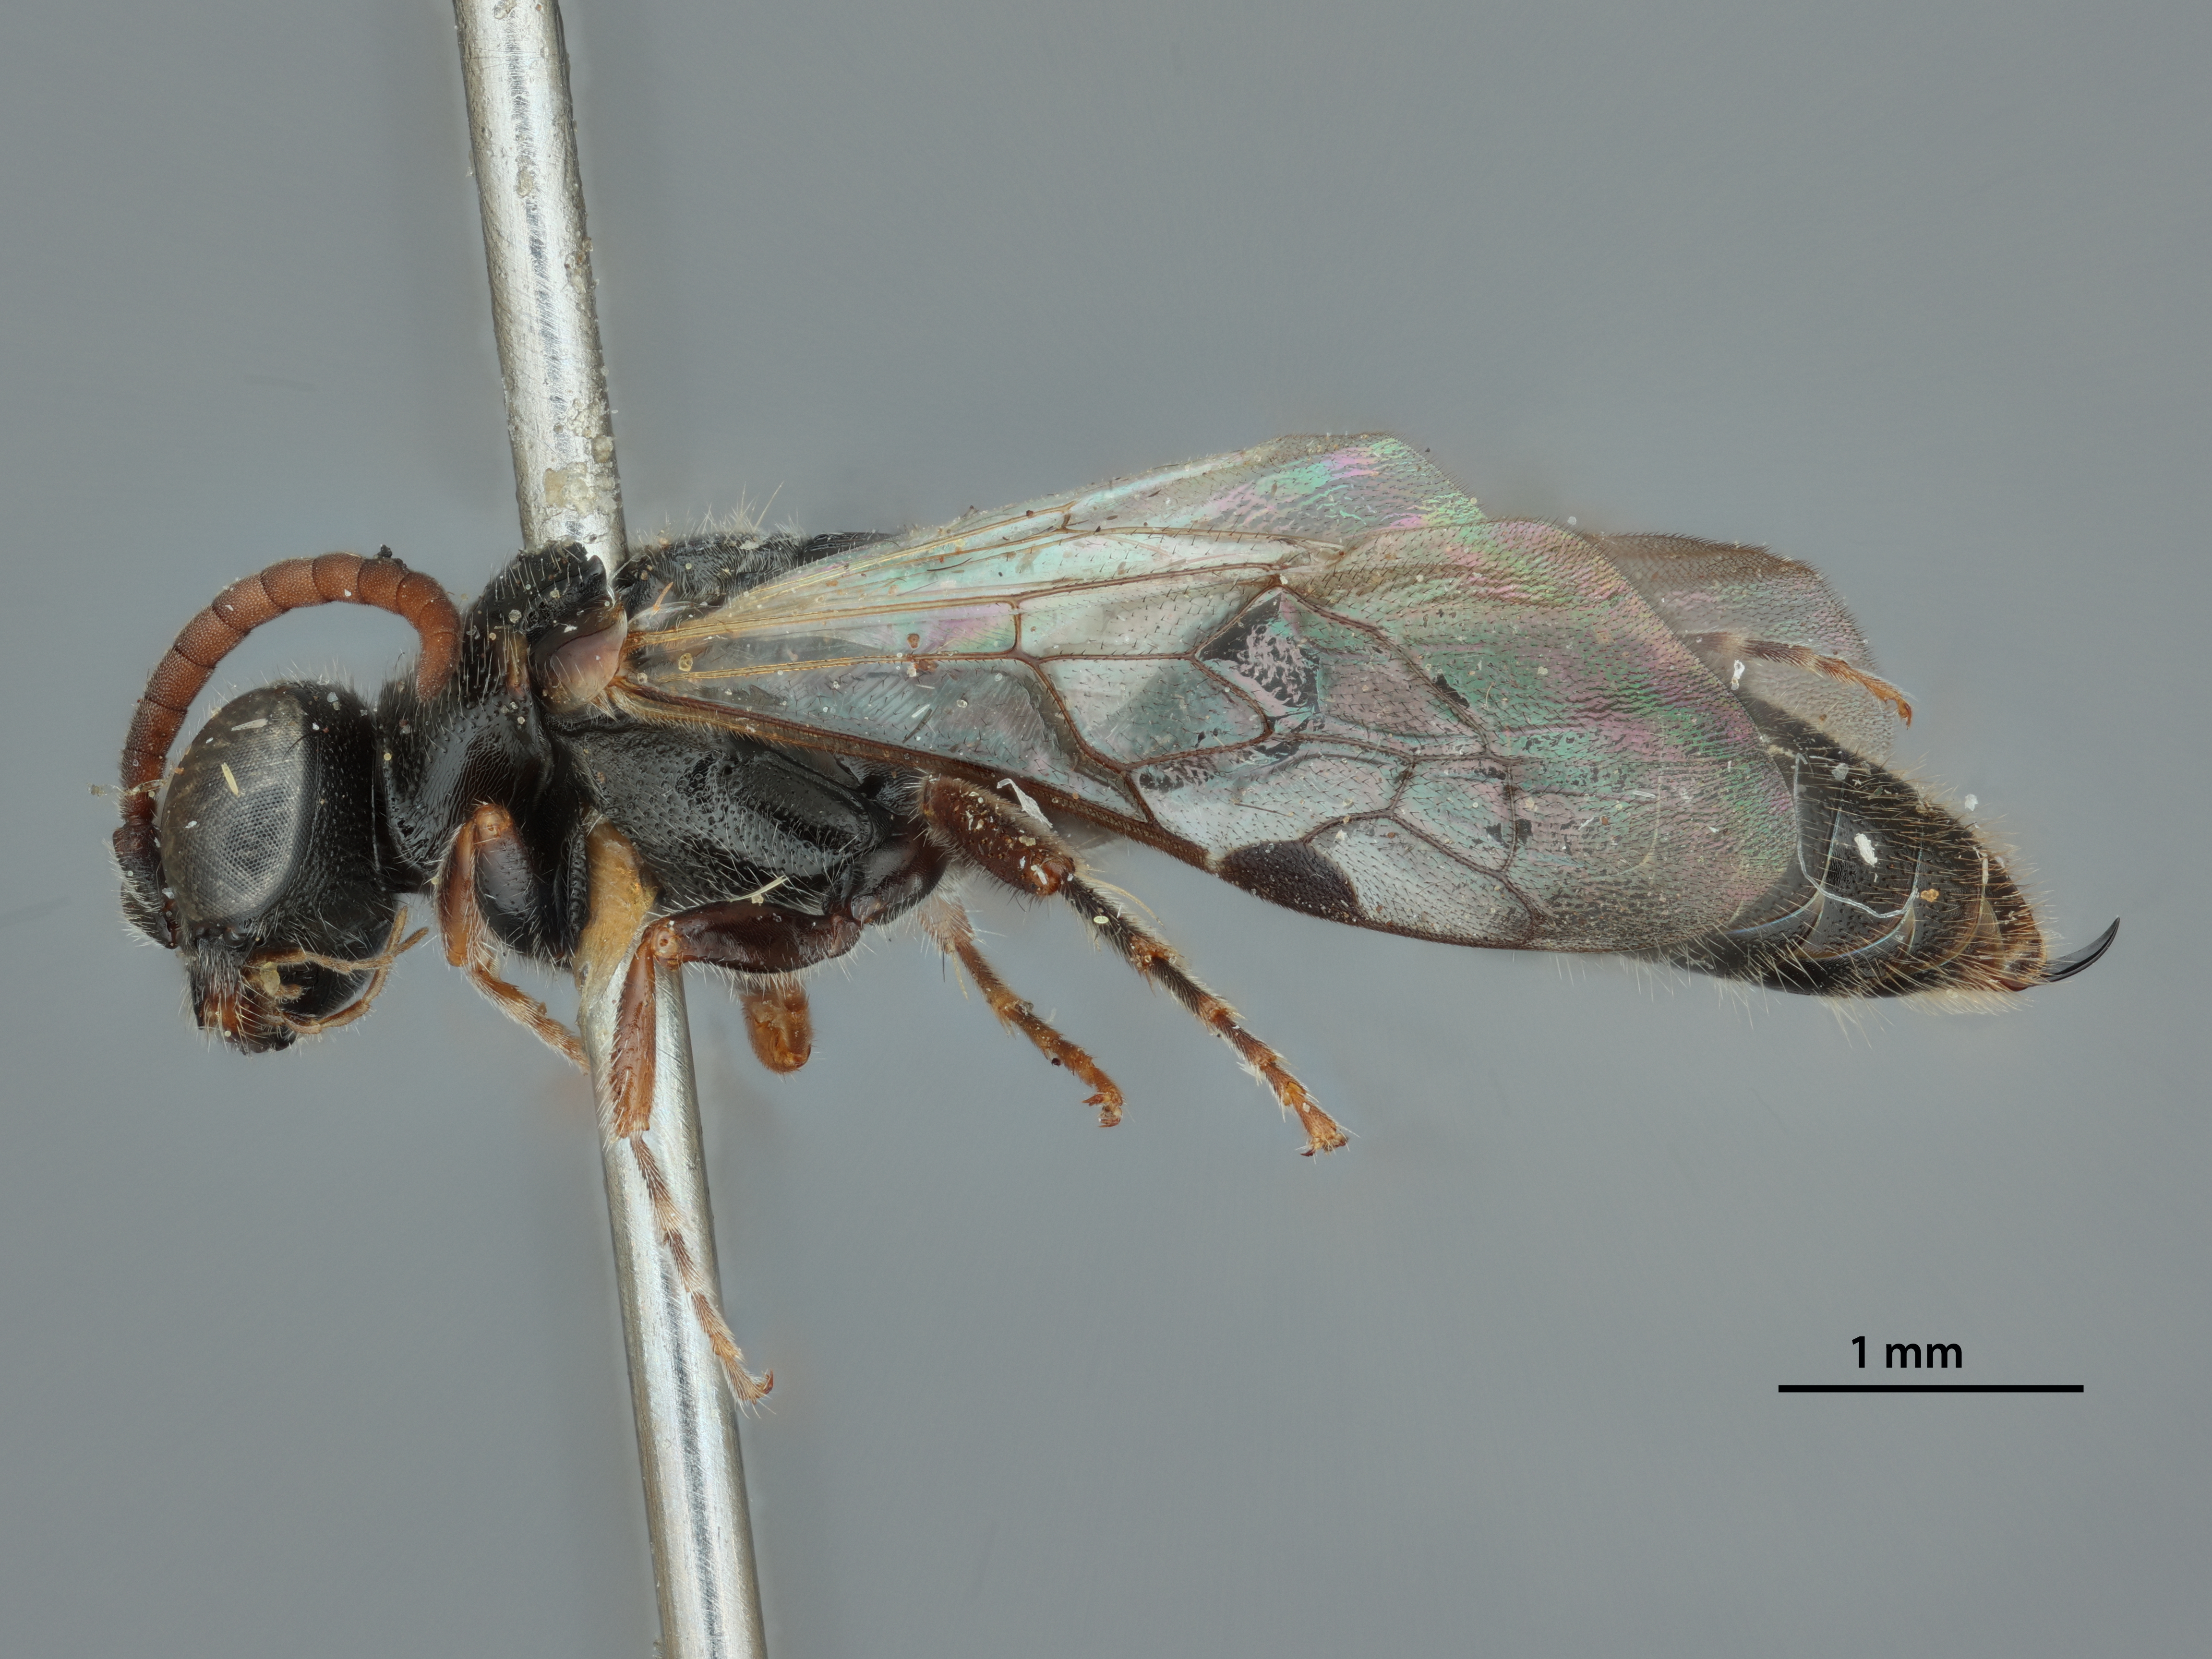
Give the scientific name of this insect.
Tiphia bakeriana
